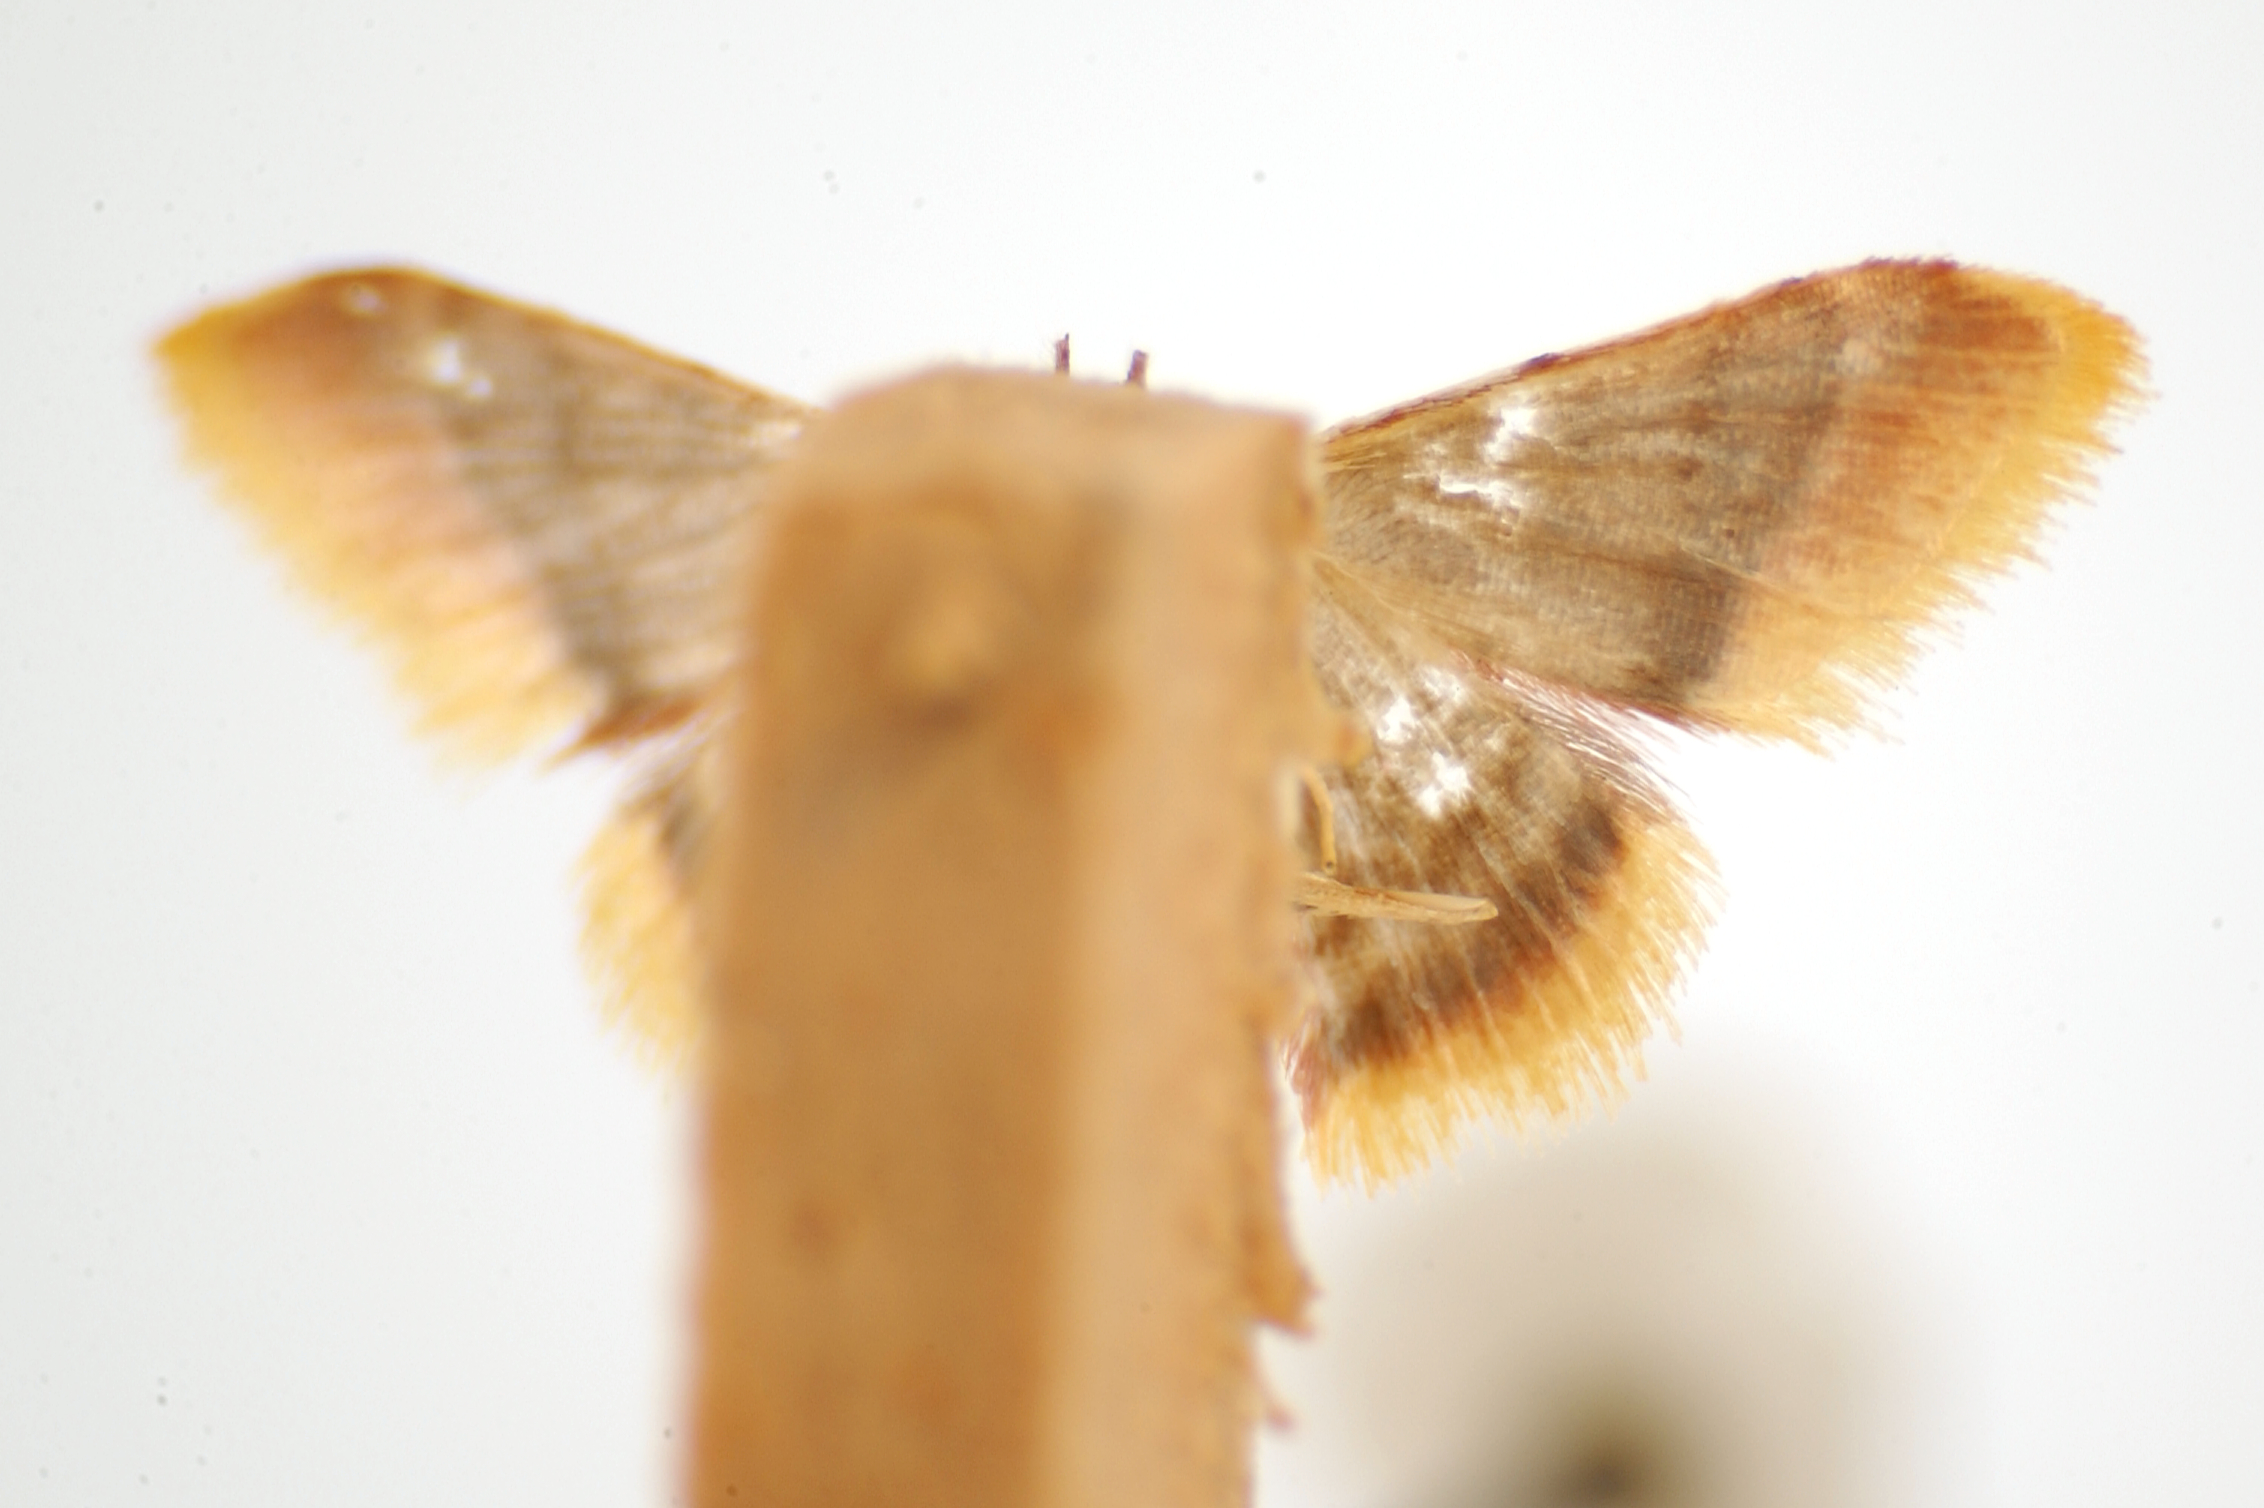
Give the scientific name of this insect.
Hyria zoalma (also Ptychopoda zoalma)
